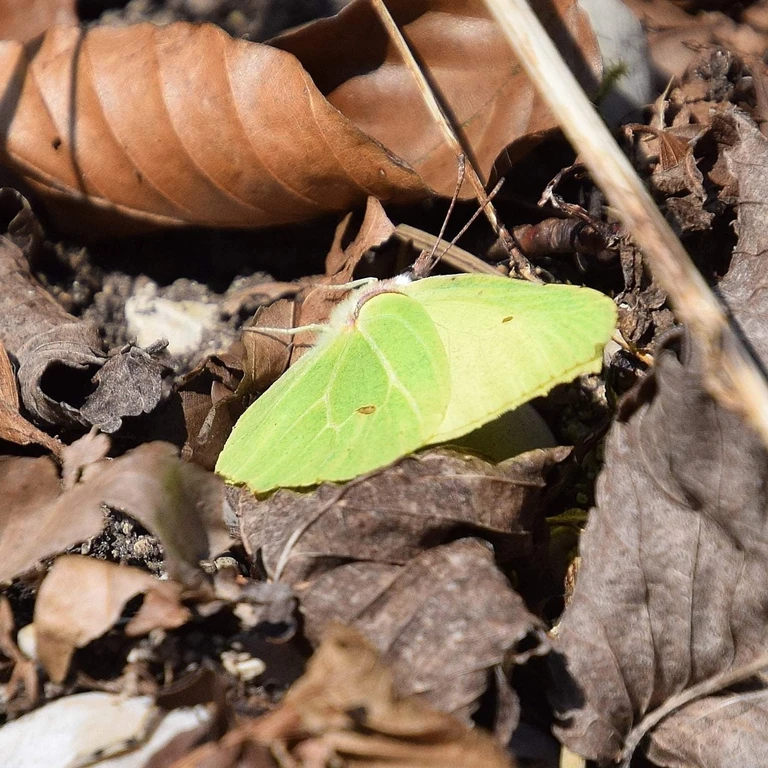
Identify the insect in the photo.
Gonepteryx rhamni
